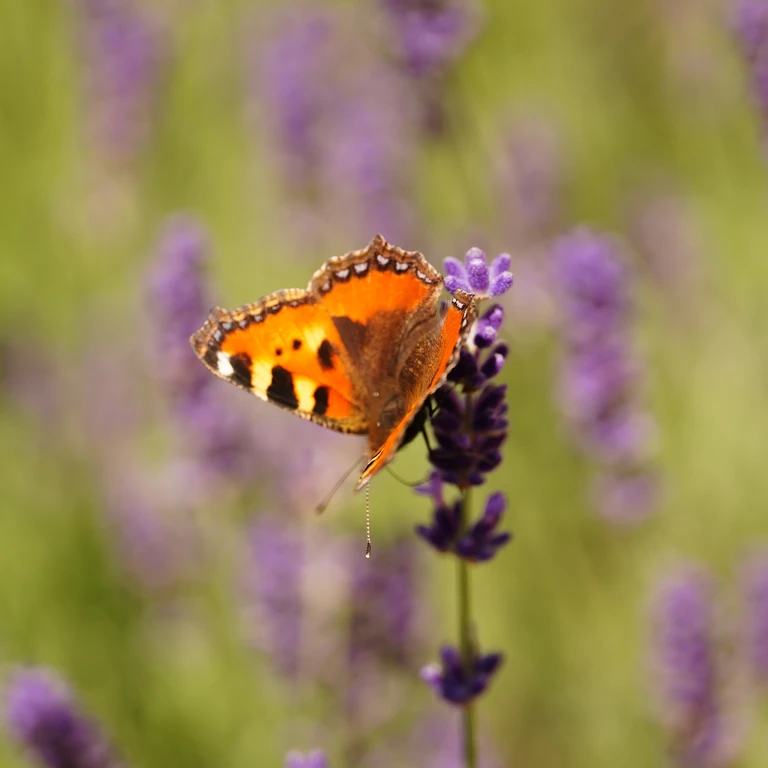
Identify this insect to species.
Aglais urticae
